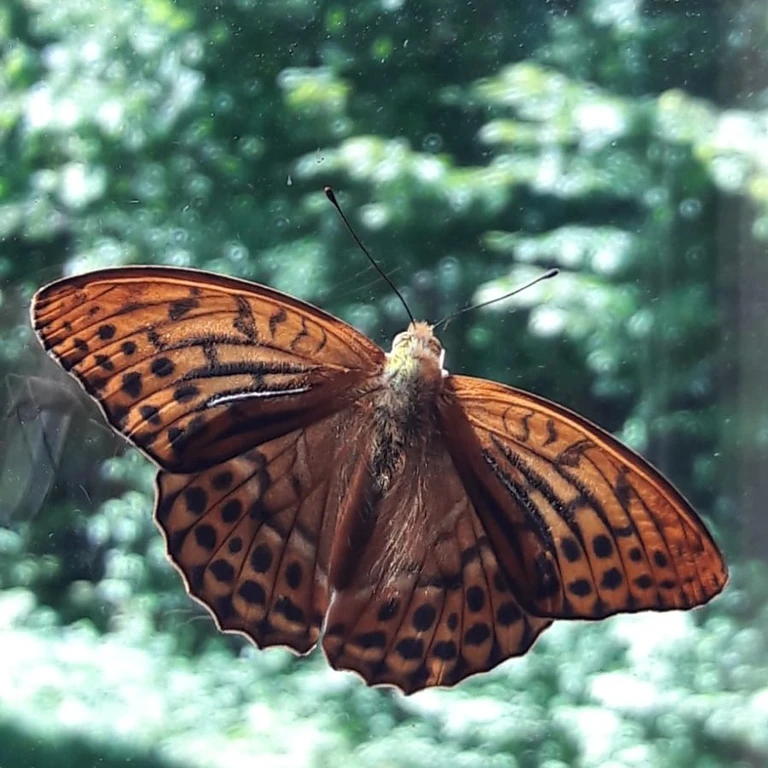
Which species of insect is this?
Argynnis paphia
